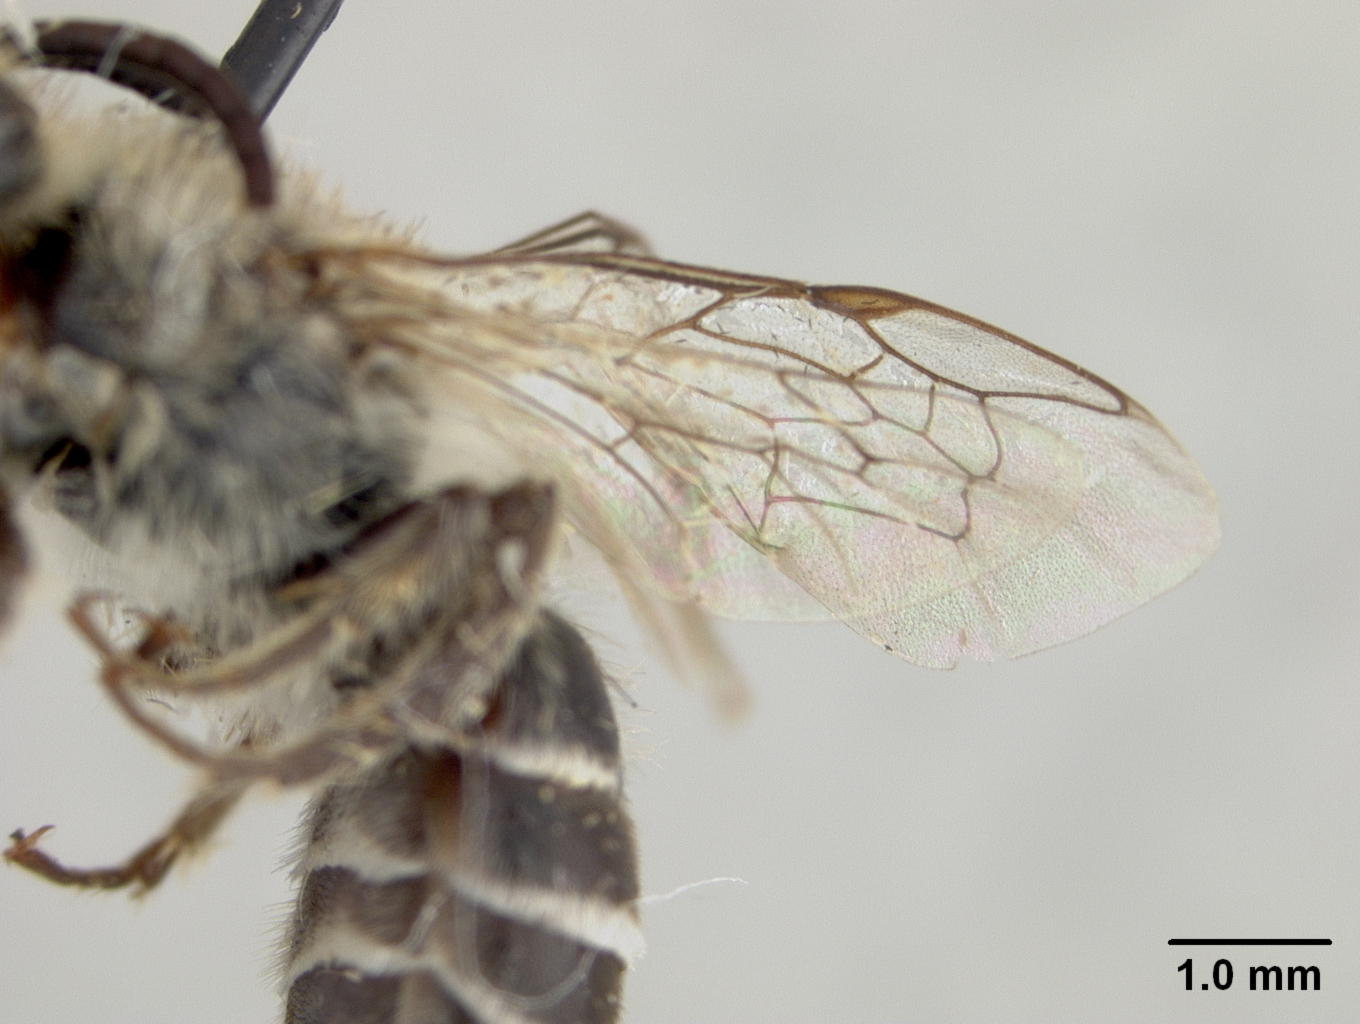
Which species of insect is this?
Colletes ventraliformis
